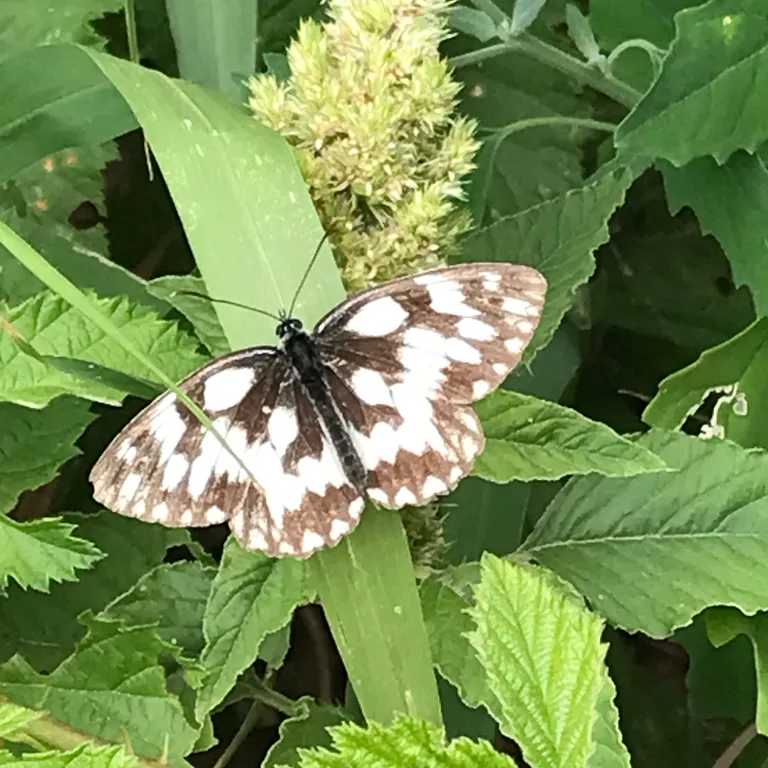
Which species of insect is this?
Melanargia galathea
